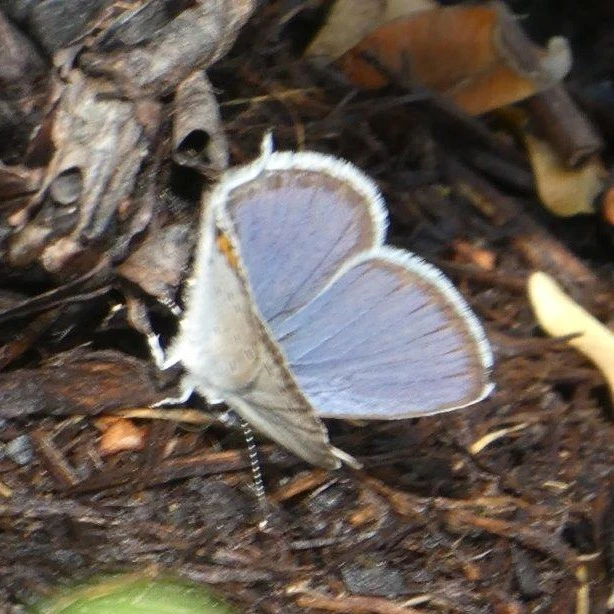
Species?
Cupido argiades (also Elkalyce argiades)
